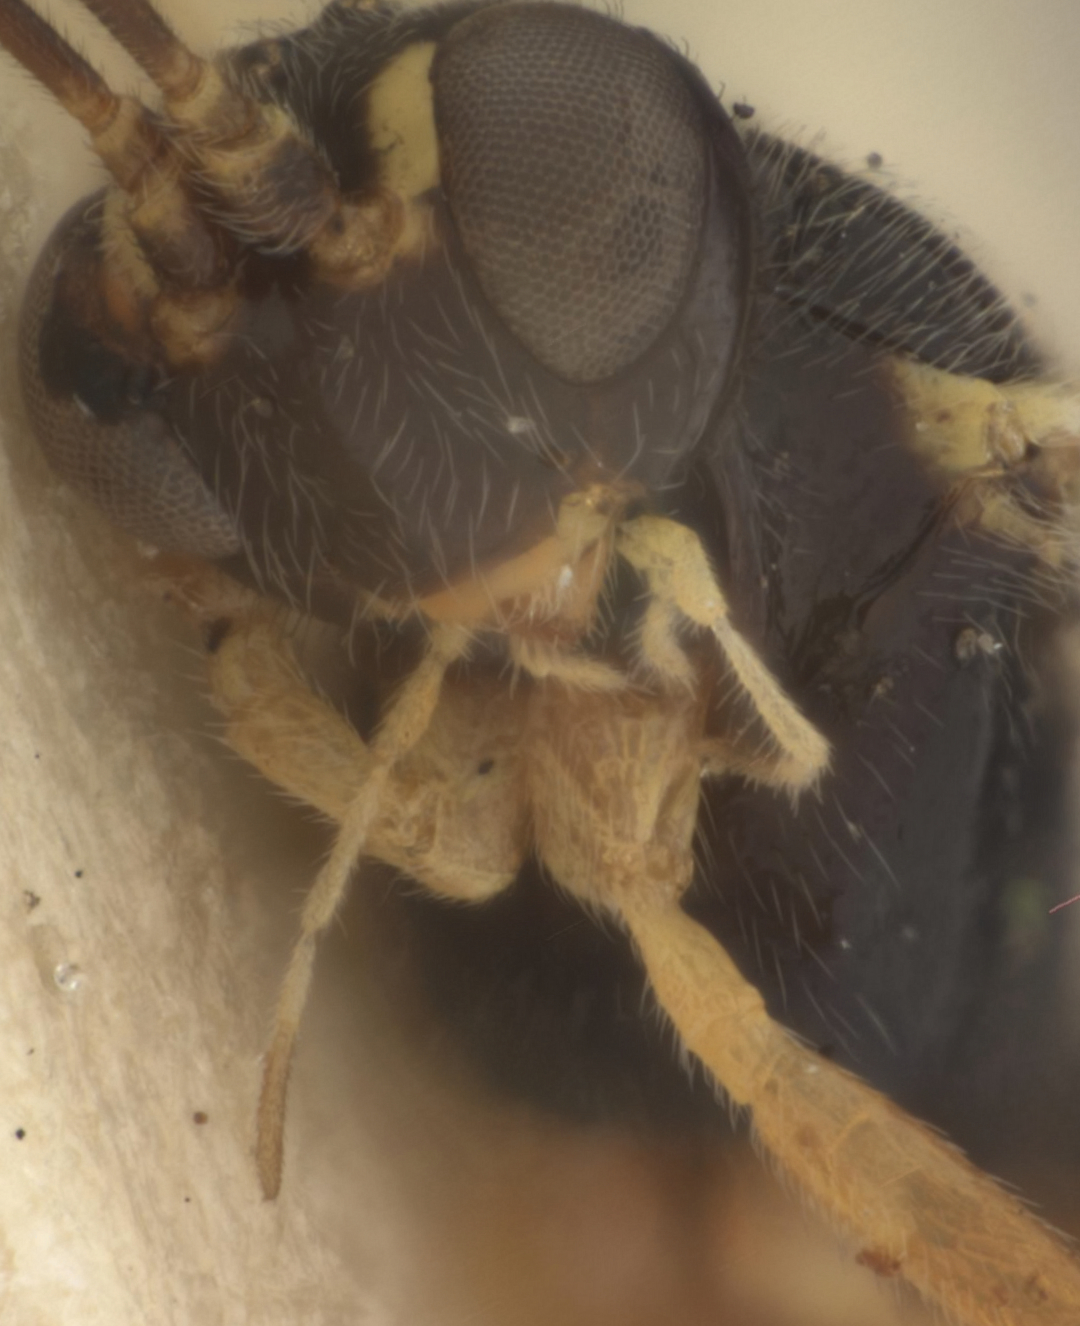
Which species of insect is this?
Adelognathus stelfoxi
